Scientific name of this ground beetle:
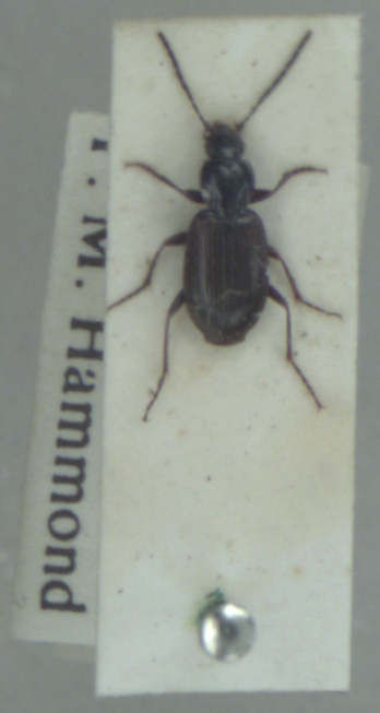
Agonum fuliginosum
